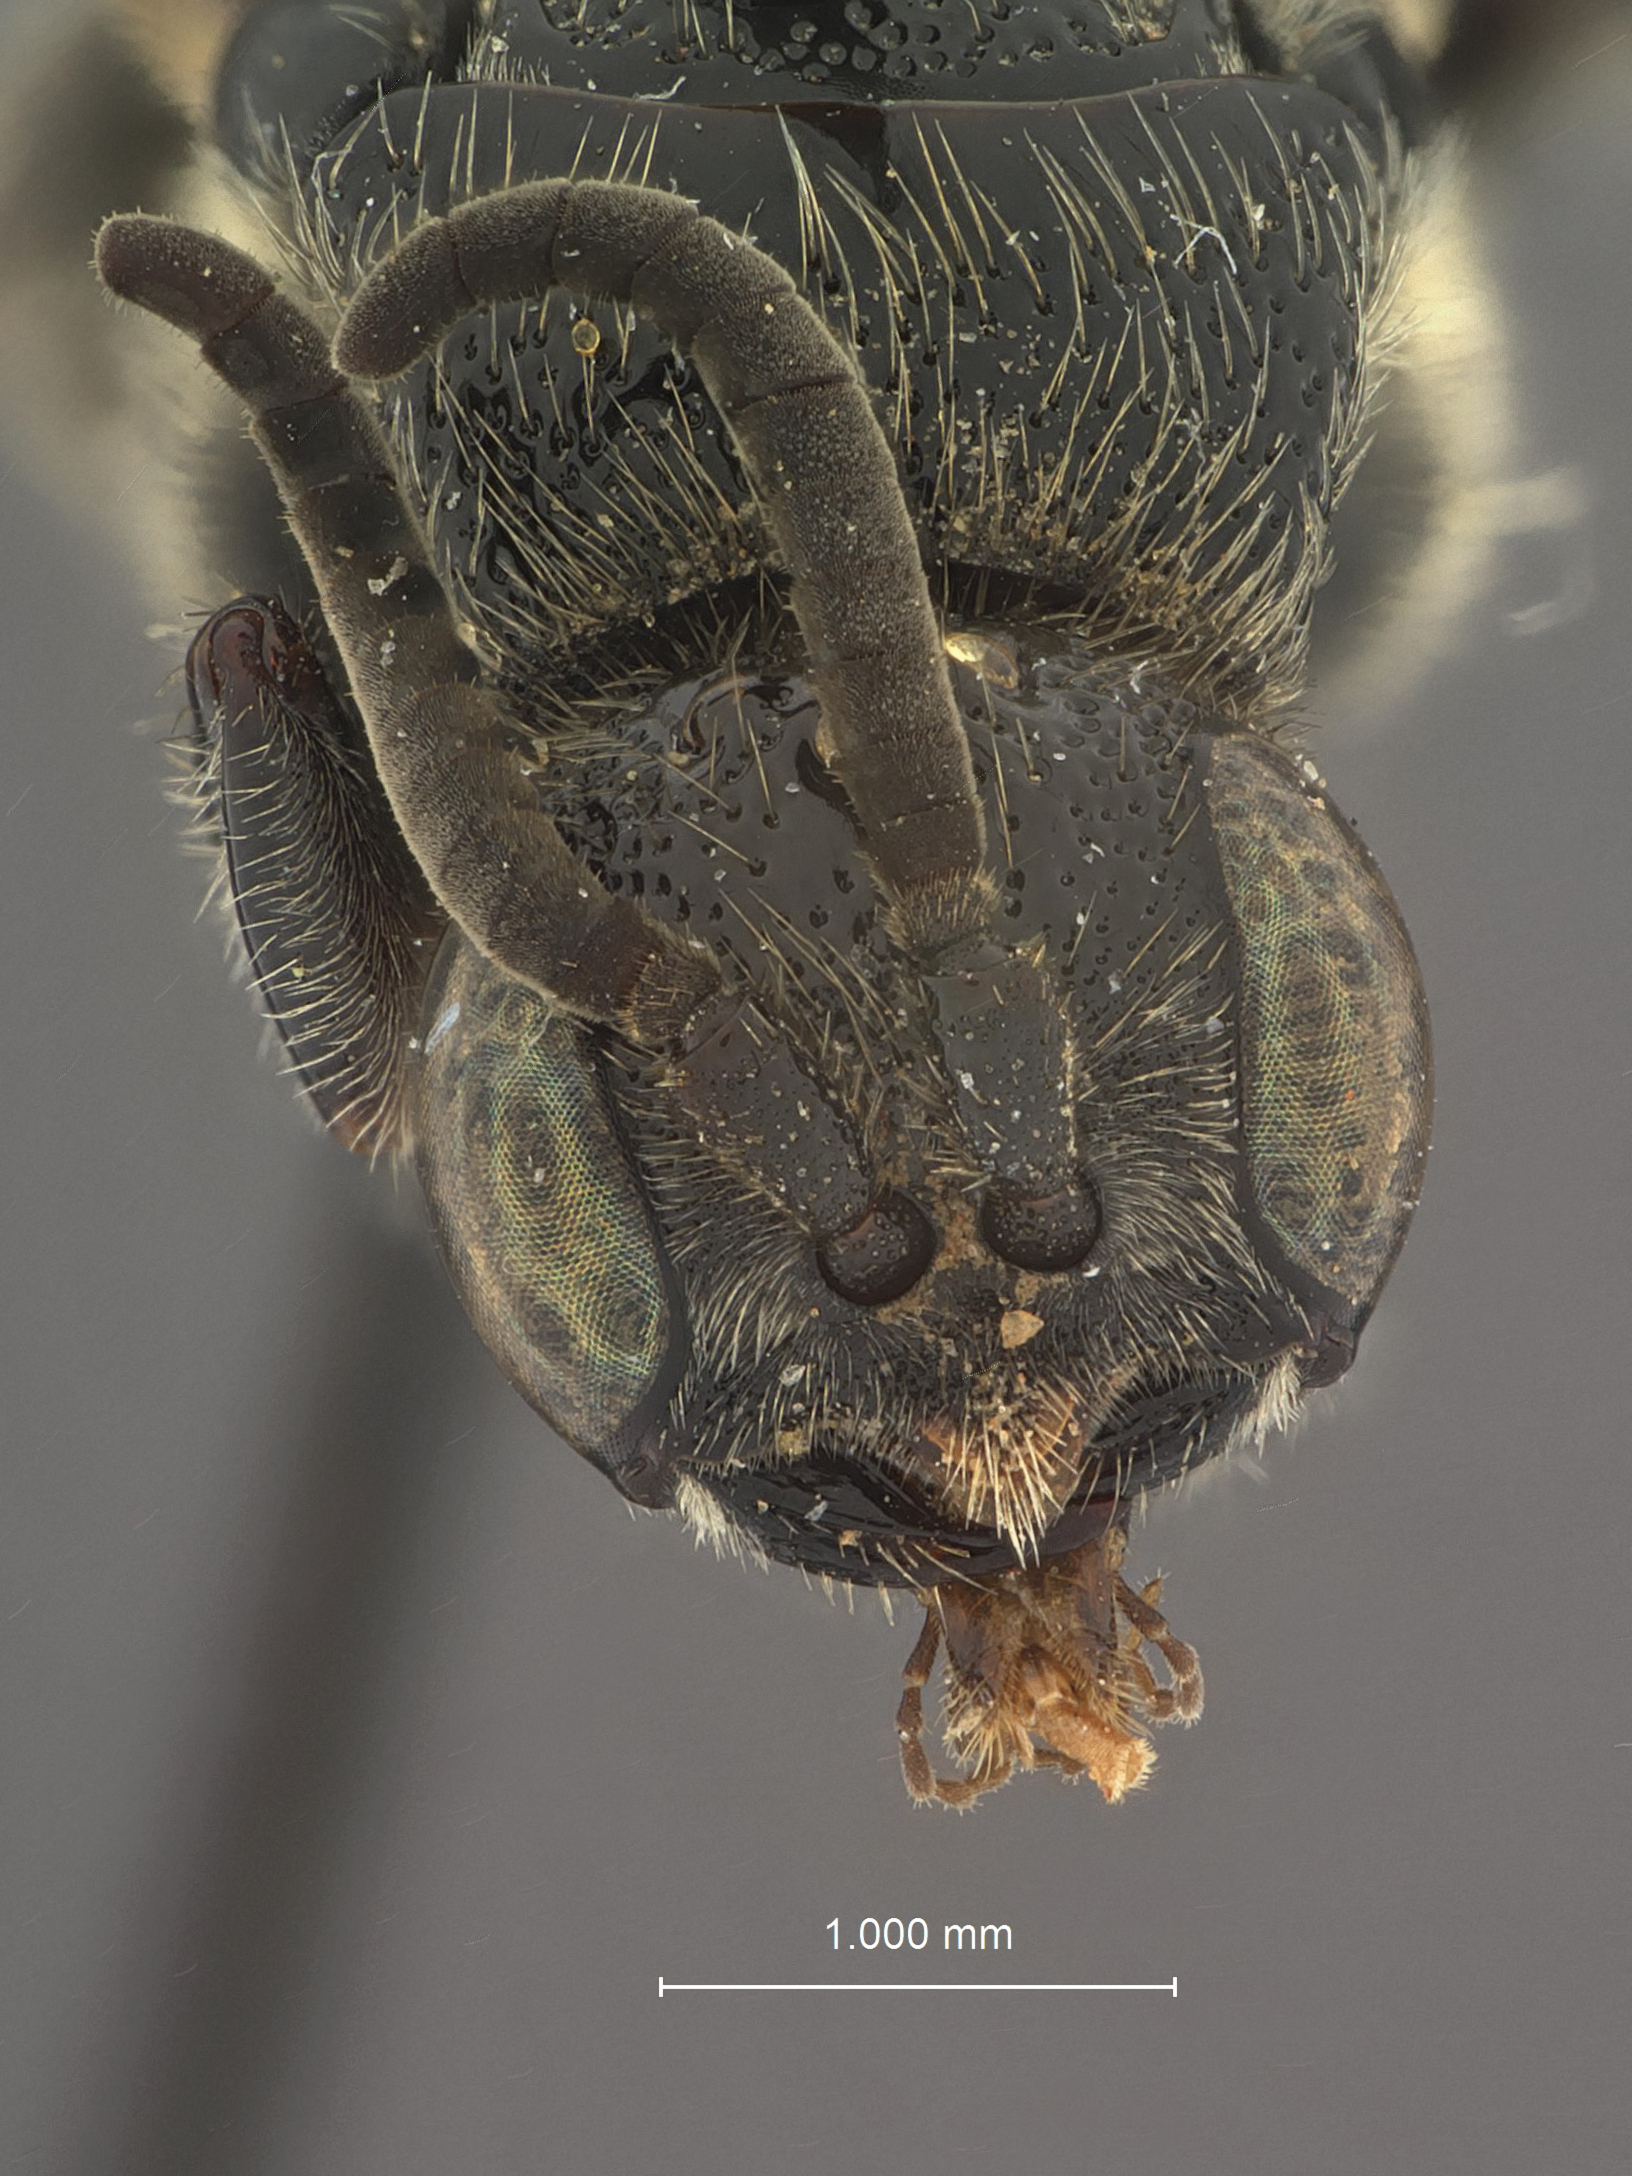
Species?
Nedtiphia barbata
